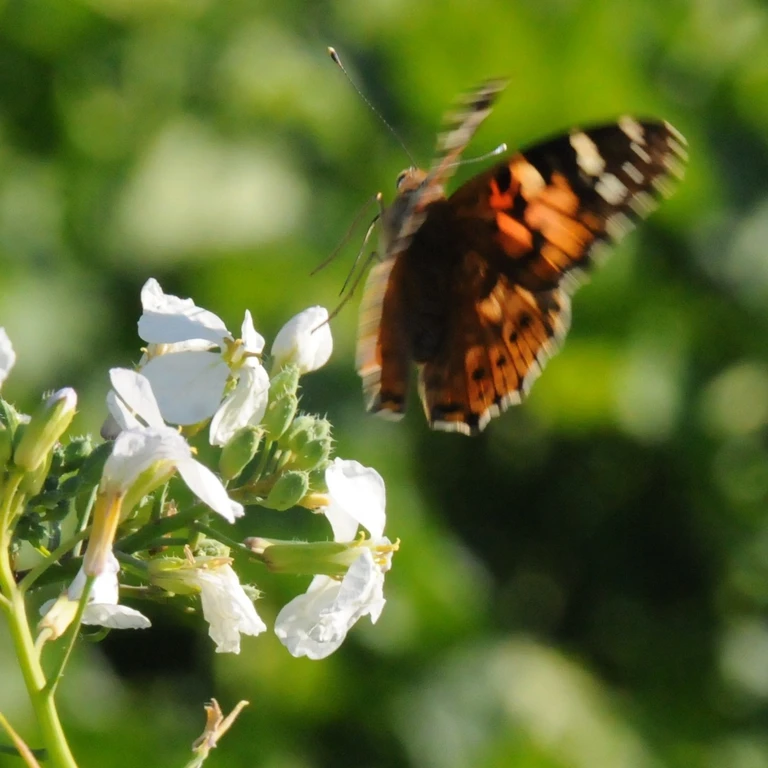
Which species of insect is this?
Vanessa cardui
